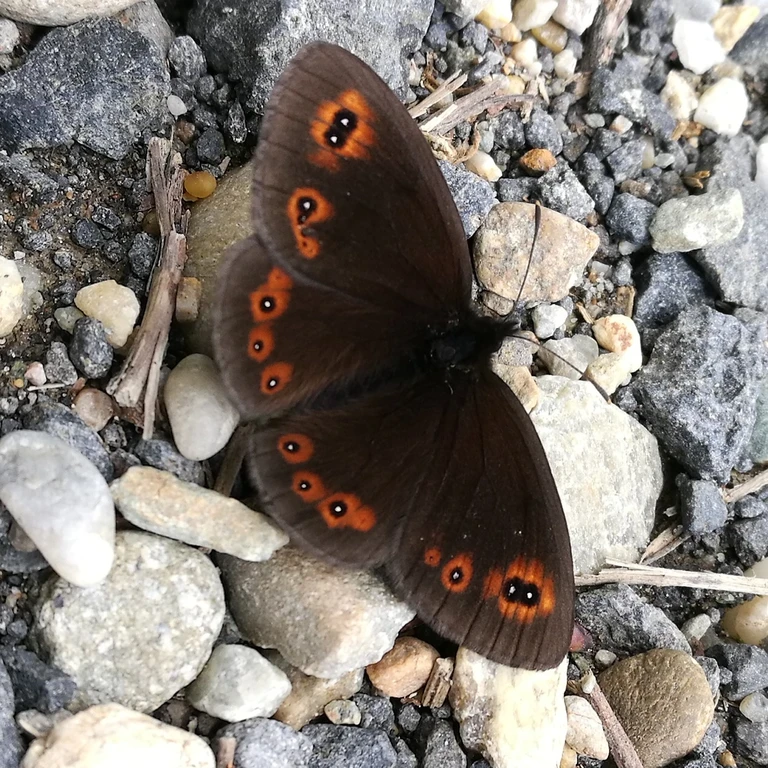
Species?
Erebia medusa
